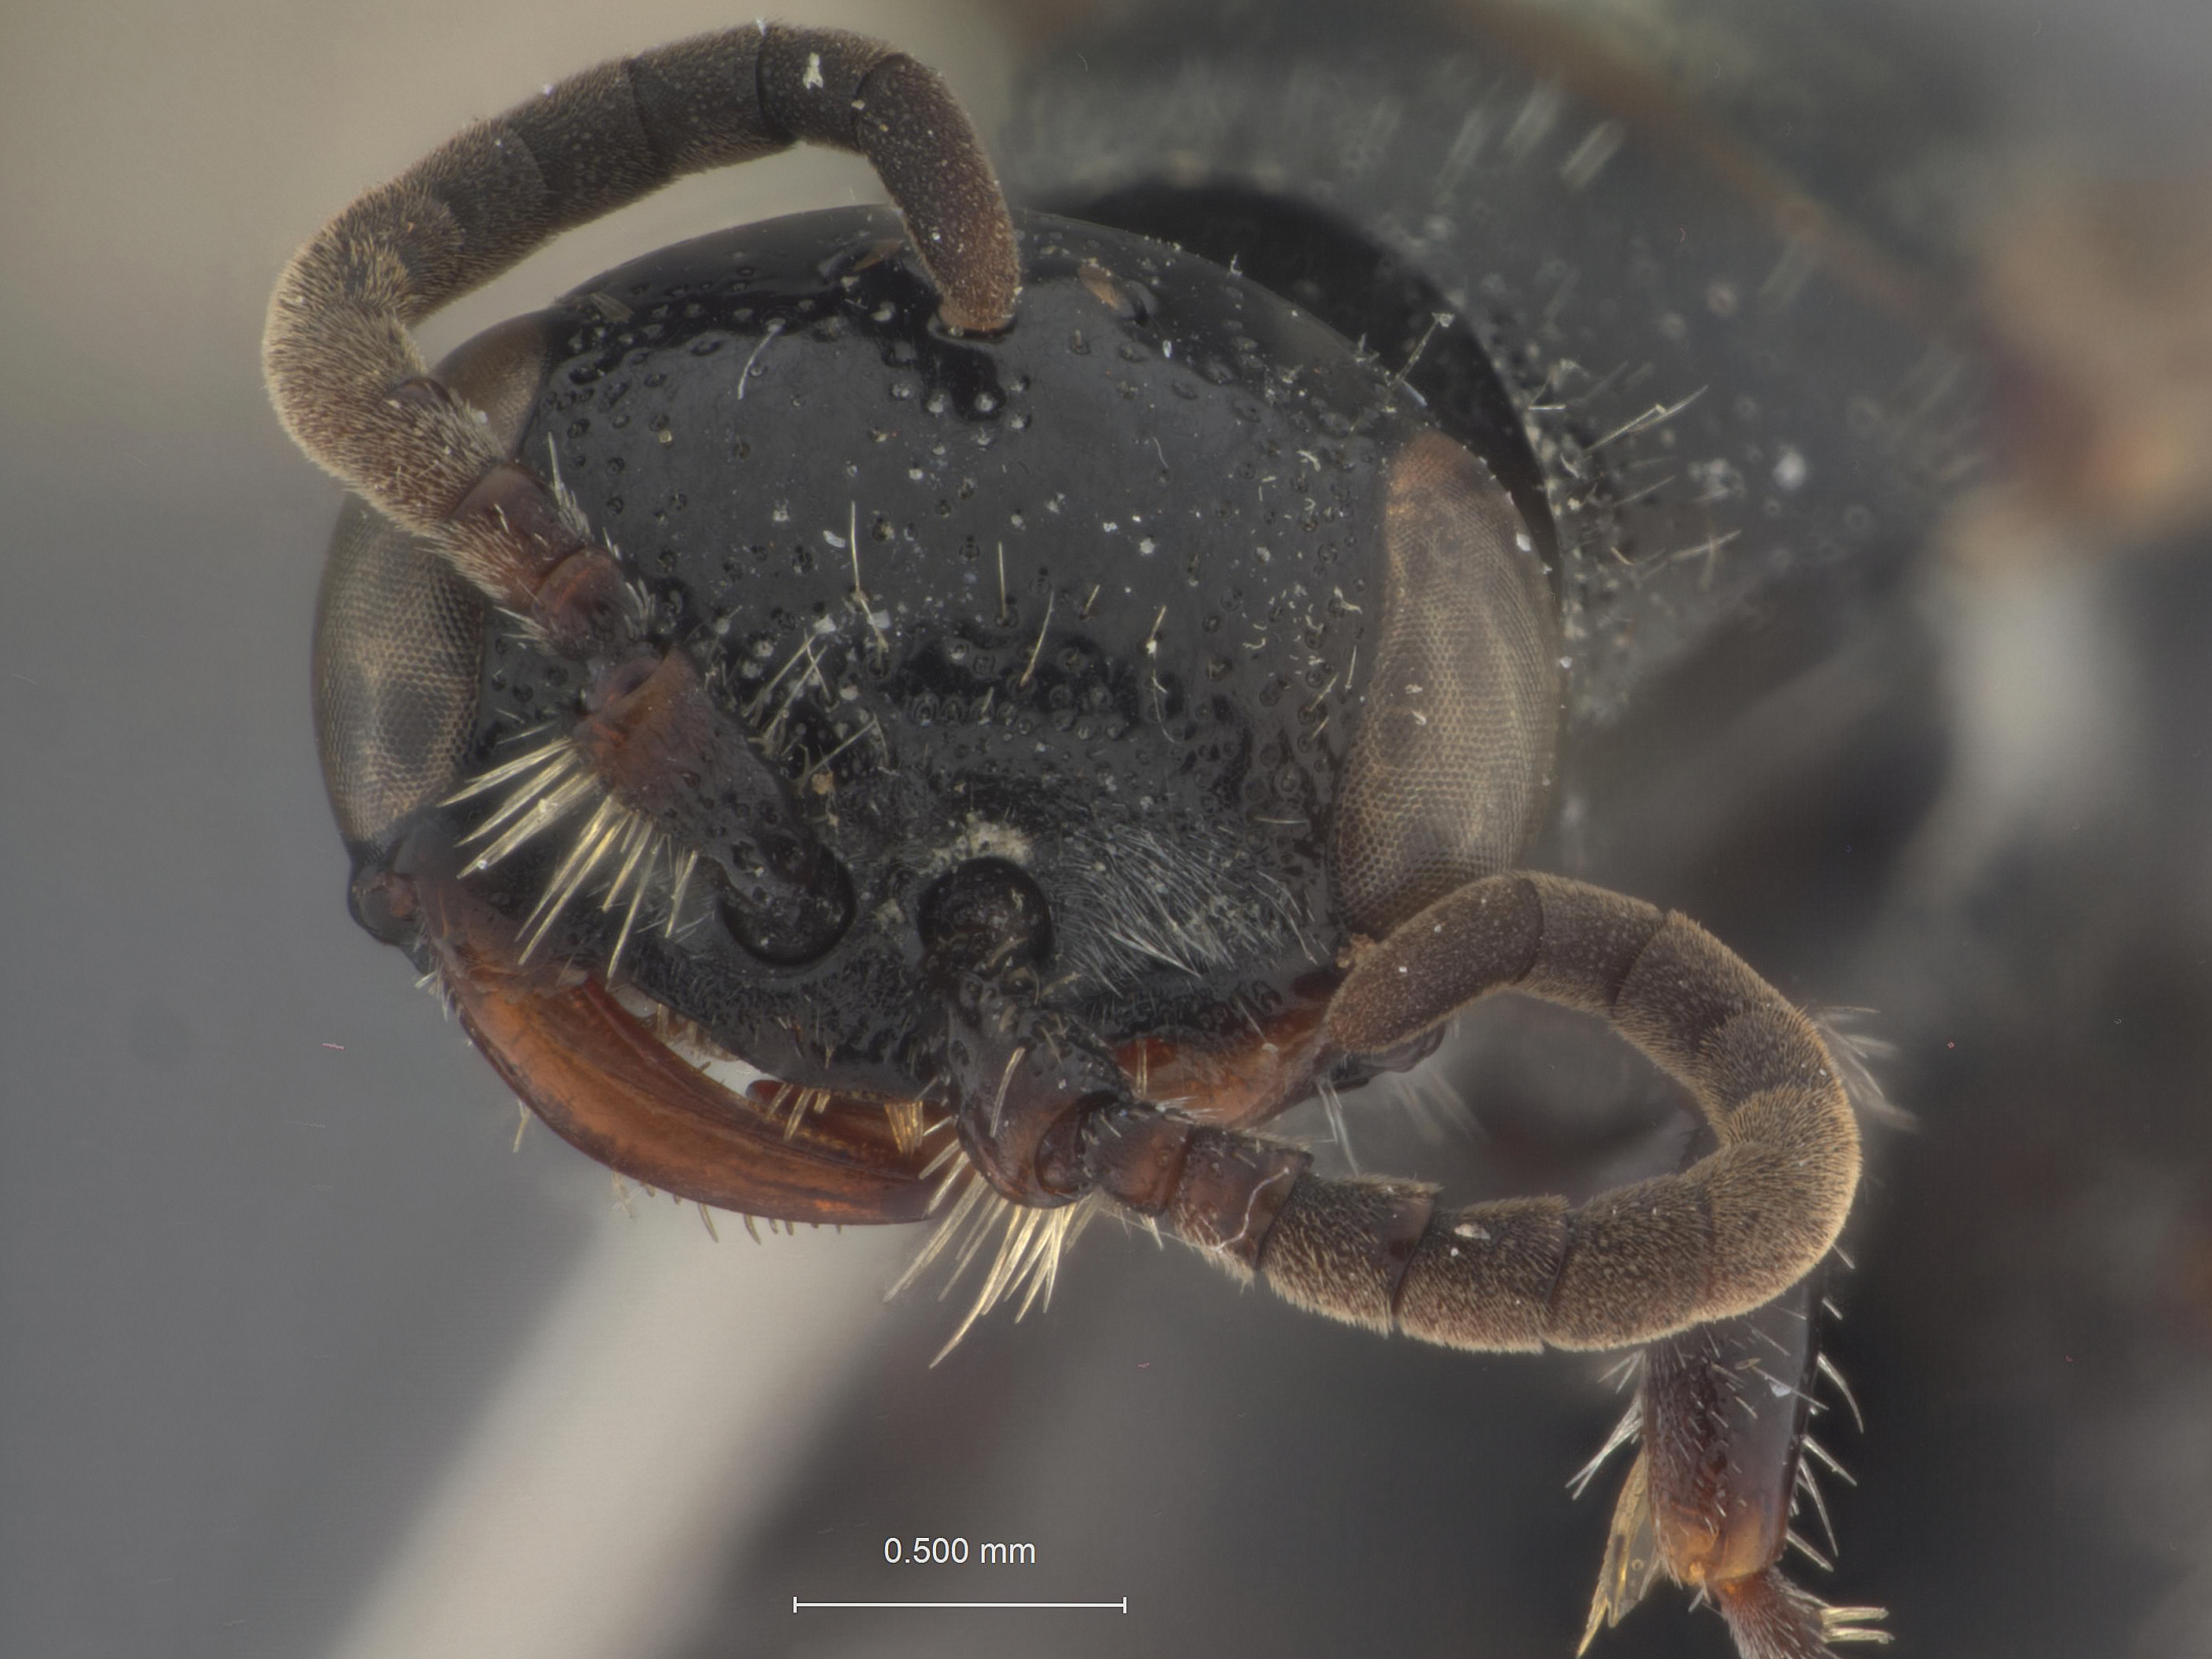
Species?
Tiphia horiana
